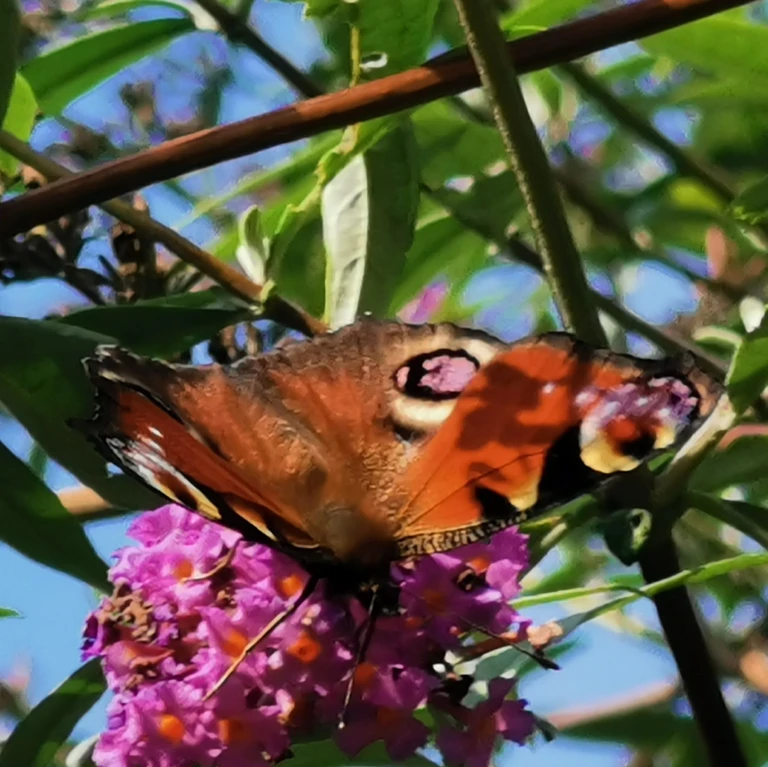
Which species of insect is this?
Aglais io
